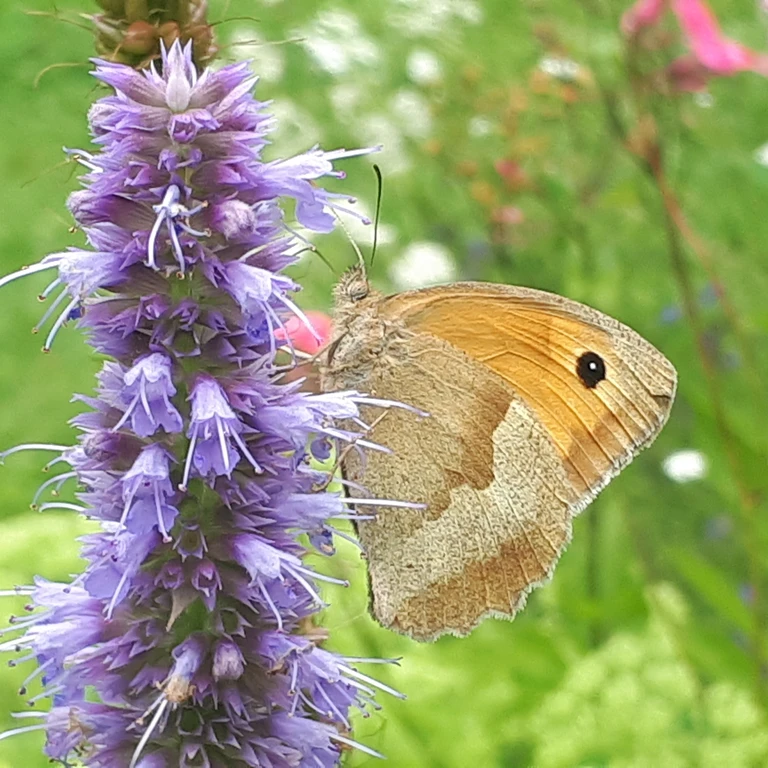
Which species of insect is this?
Maniola jurtina
